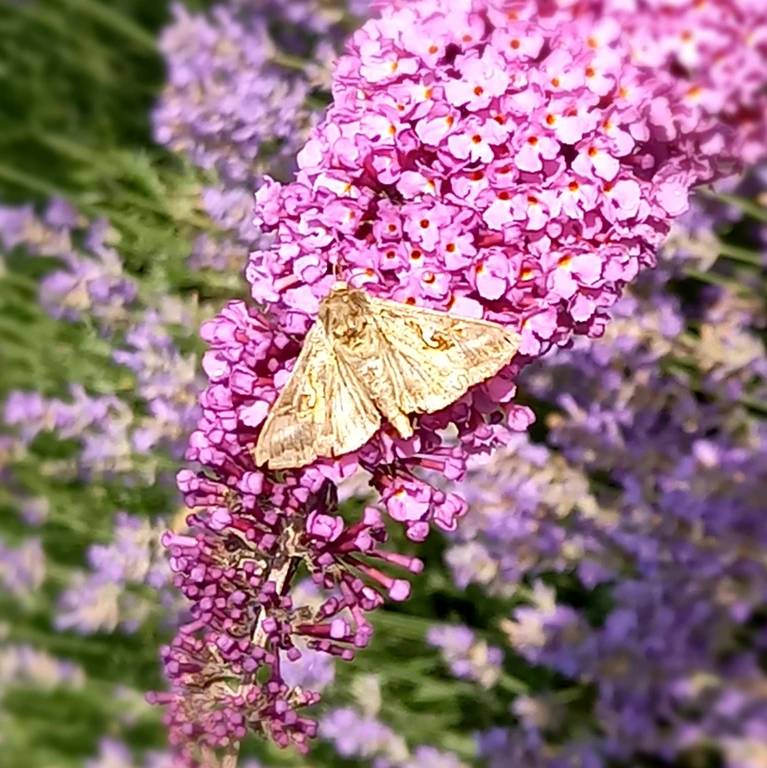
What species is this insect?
Autographa gamma
